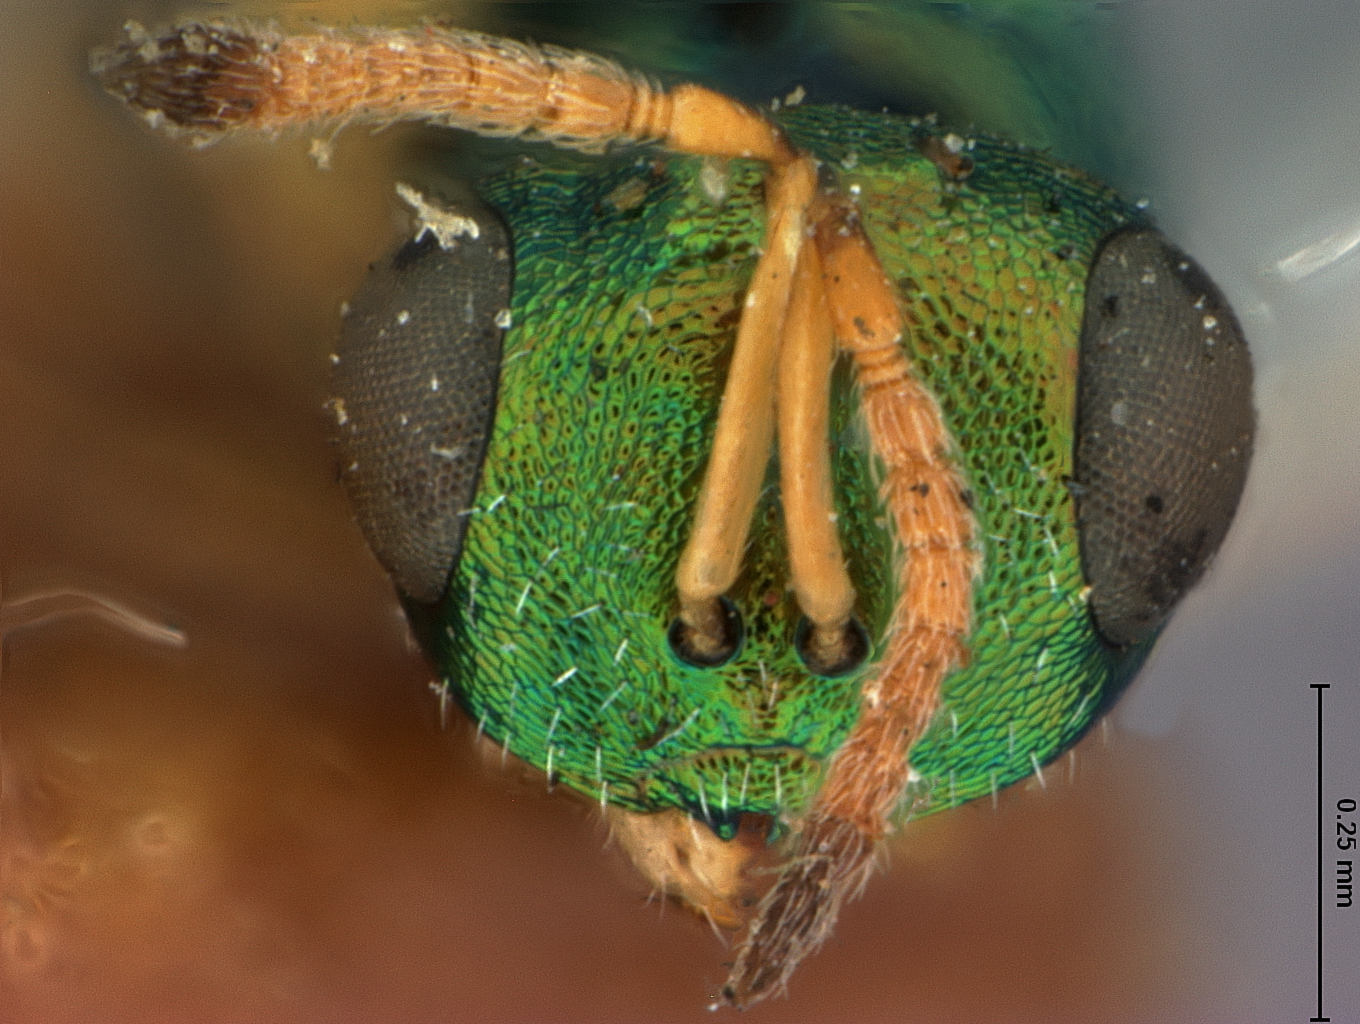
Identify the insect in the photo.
Cyrtogaster citripes
